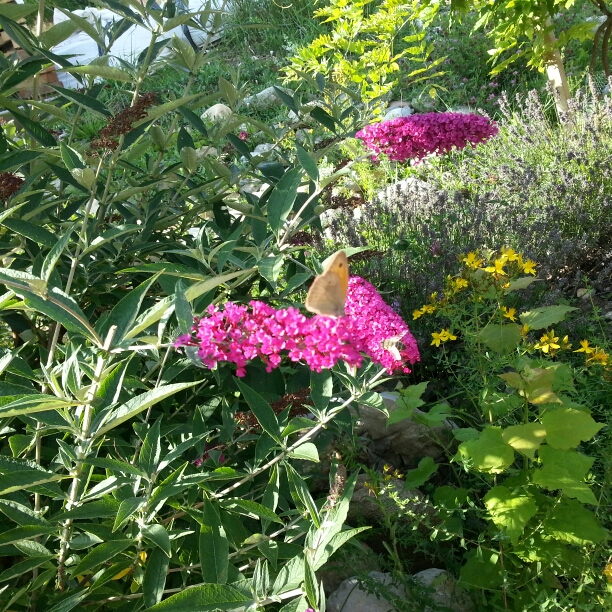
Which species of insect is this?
Maniola jurtina
